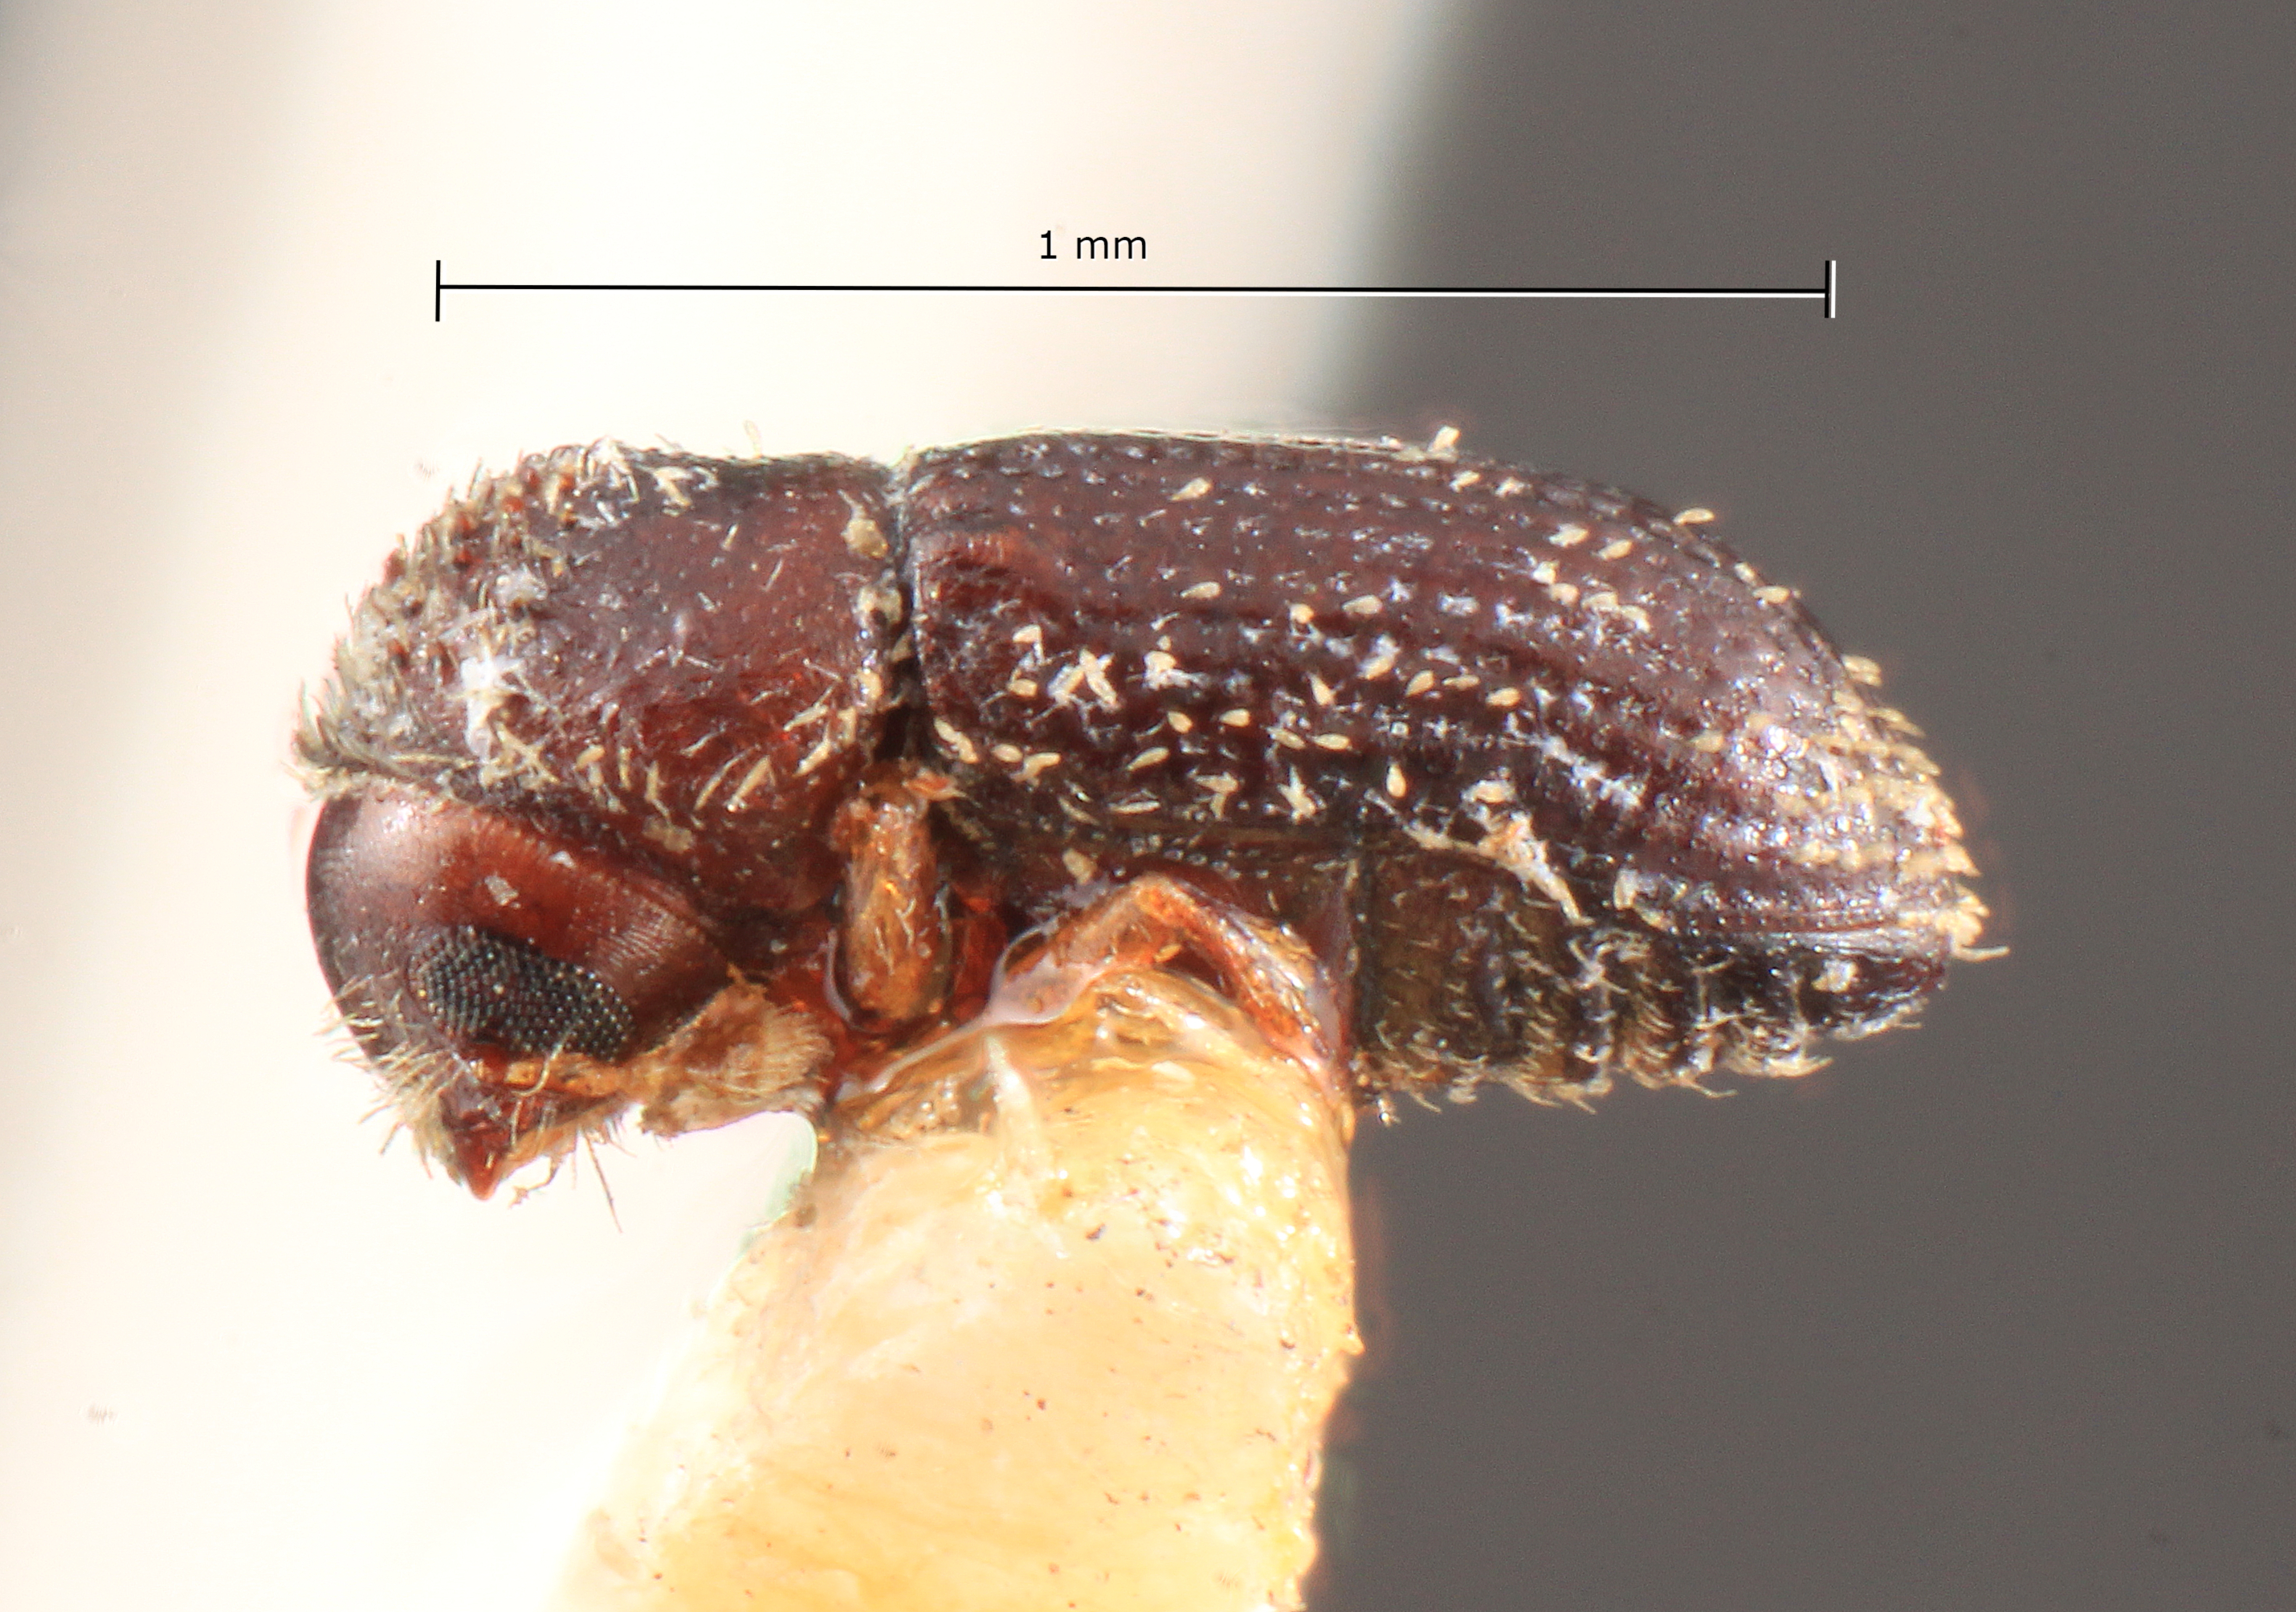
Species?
Stephanoderes floridensis
